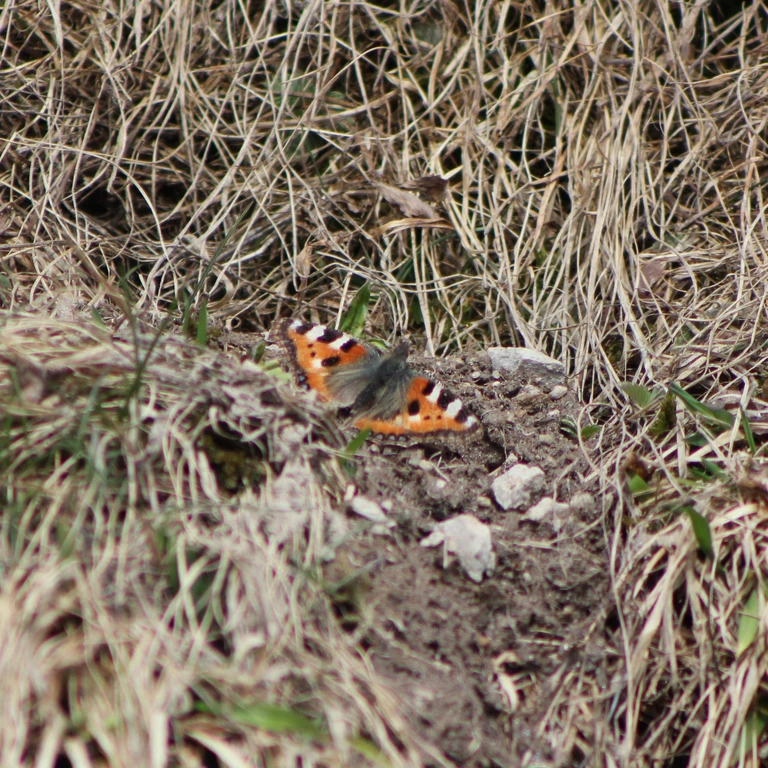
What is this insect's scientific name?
Aglais urticae
